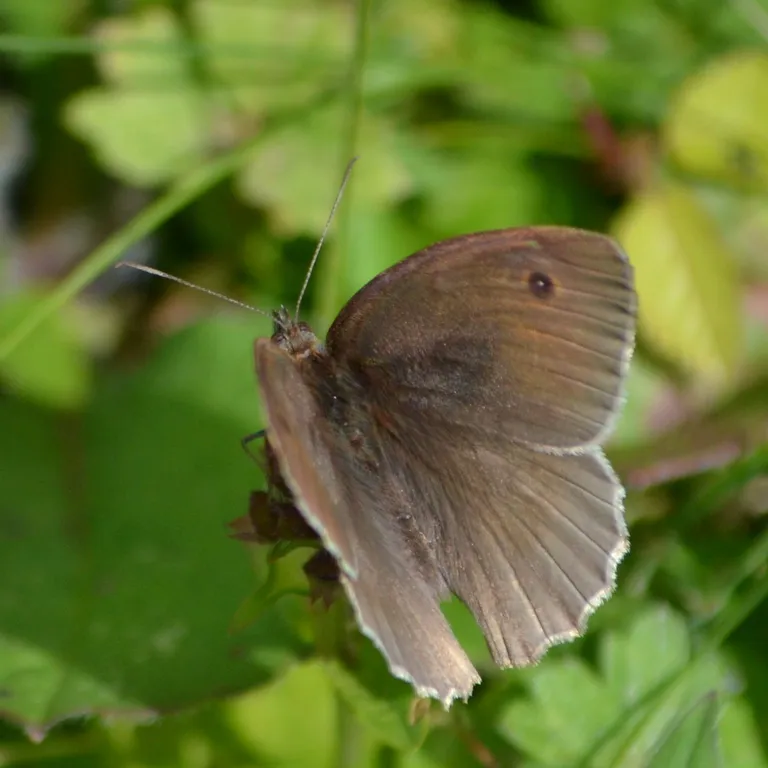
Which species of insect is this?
Maniola jurtina
